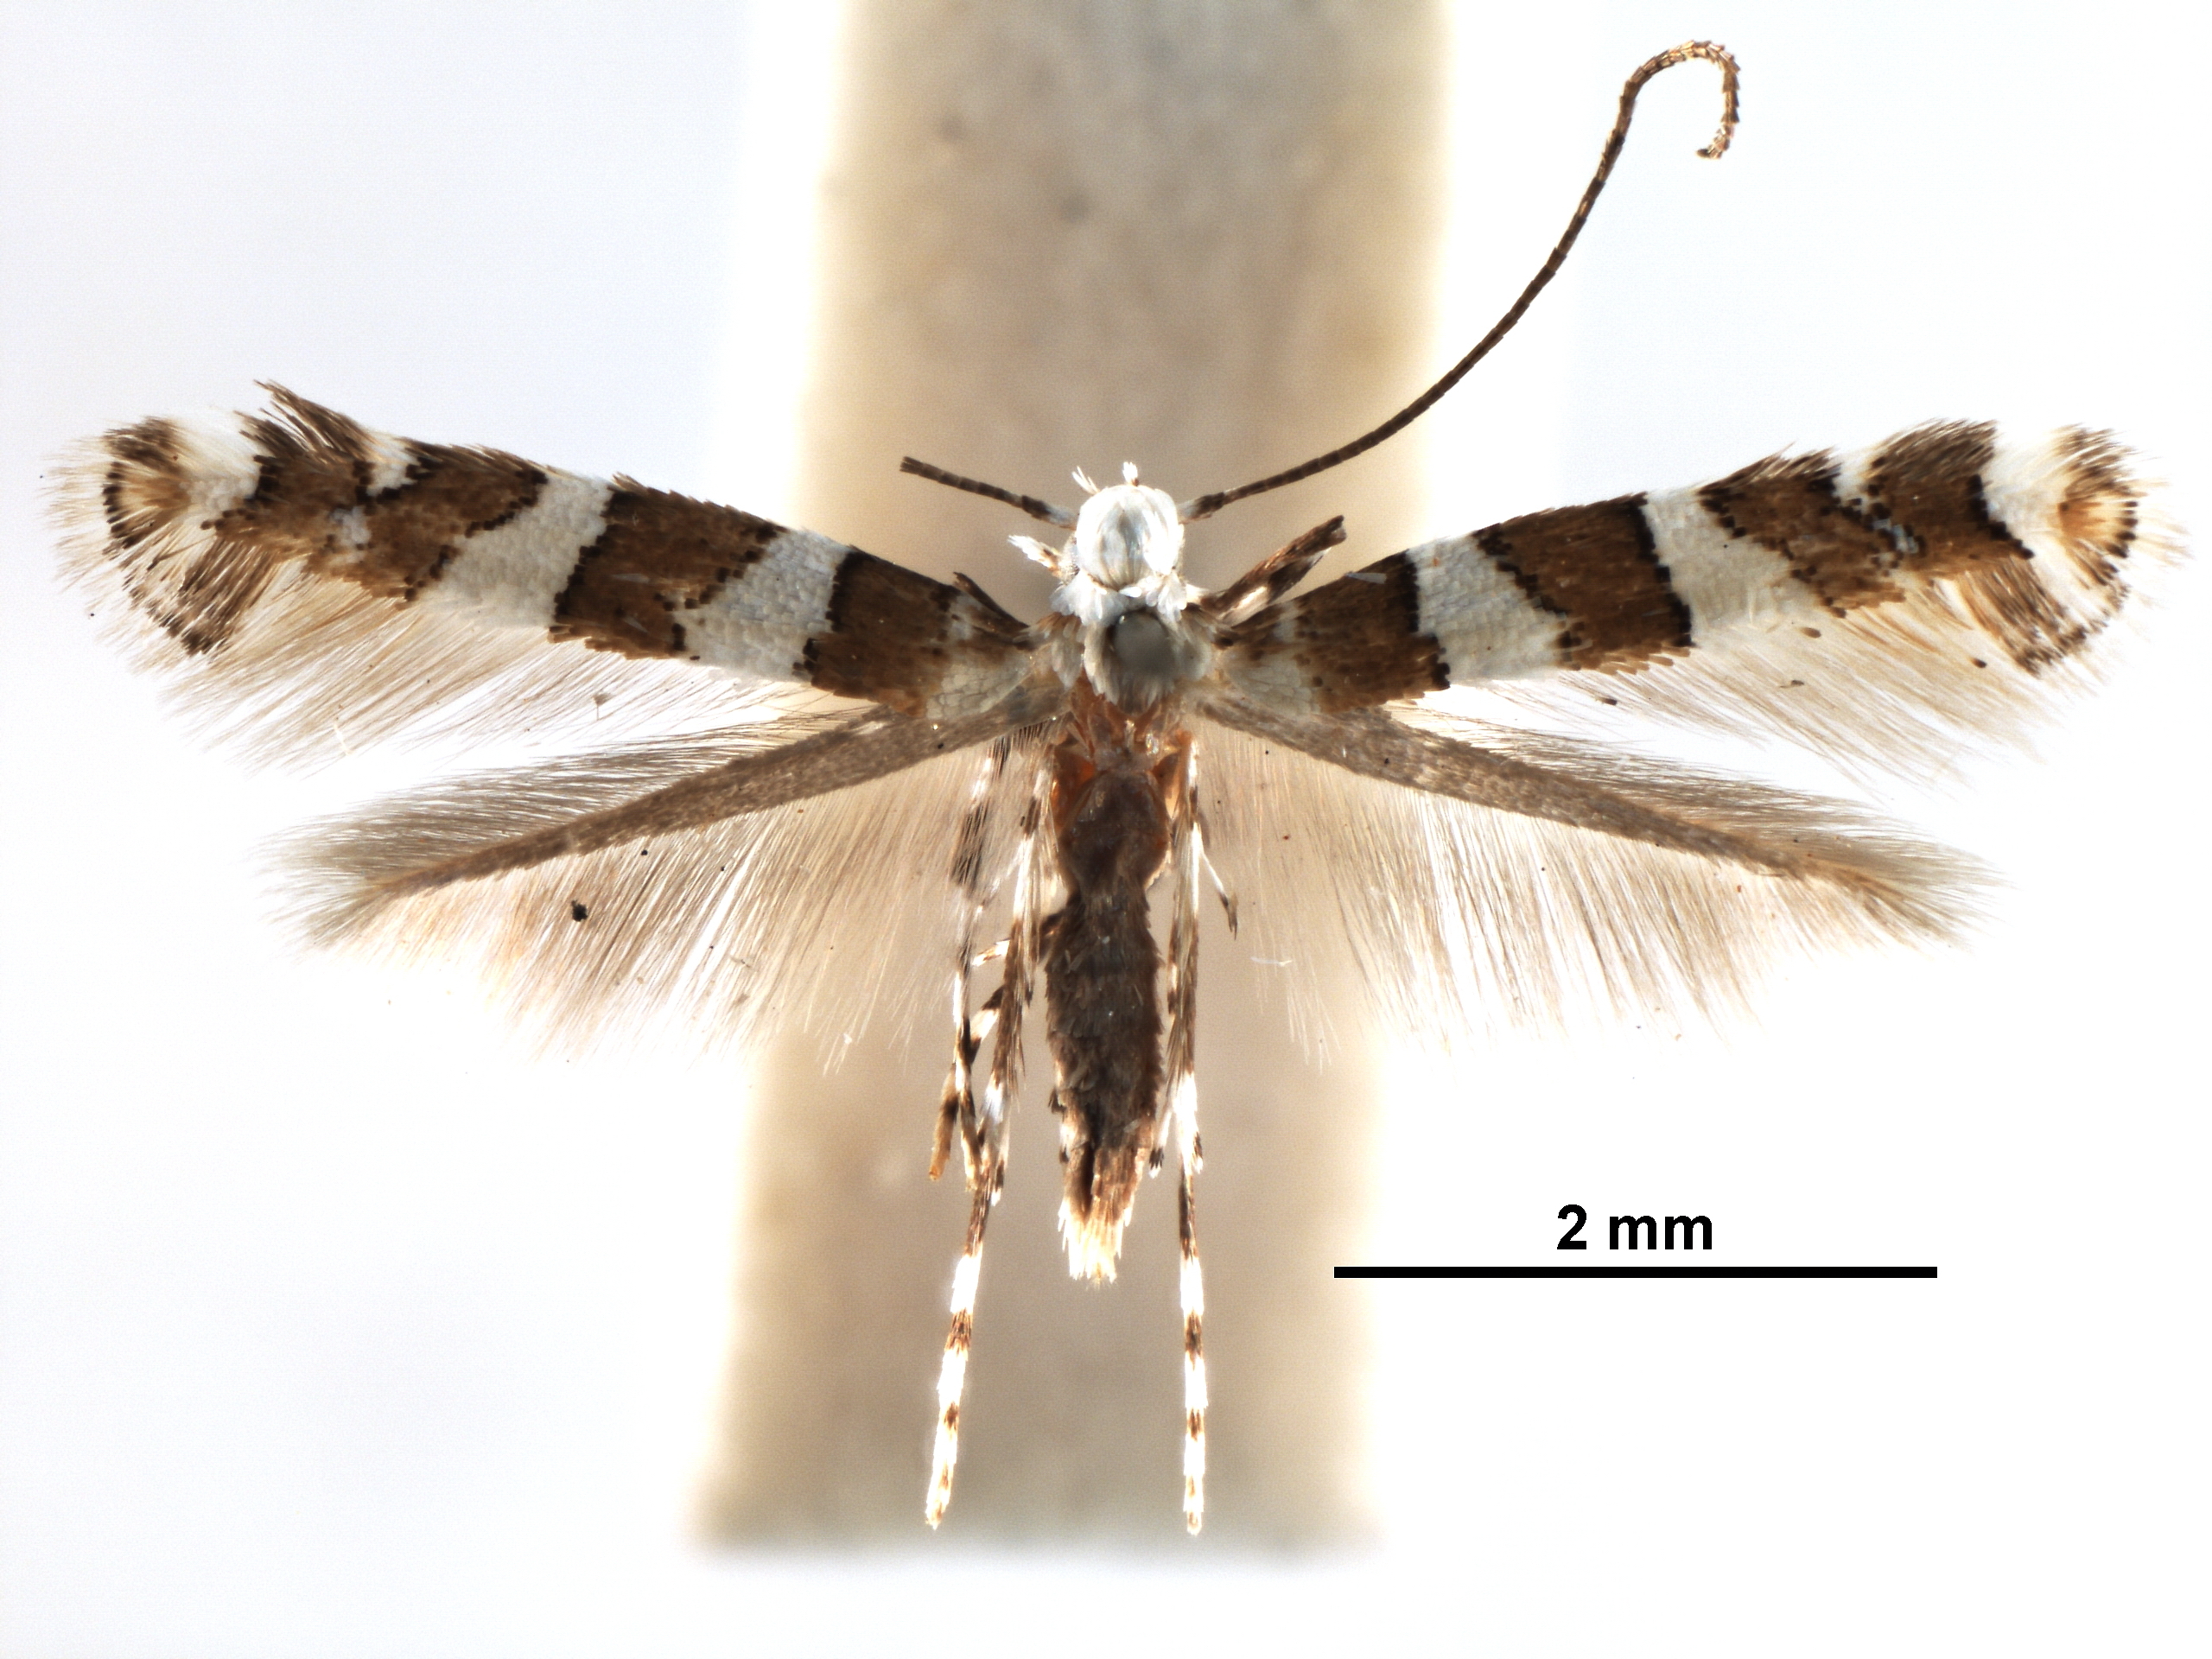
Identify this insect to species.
Acrocercops bifasciata
